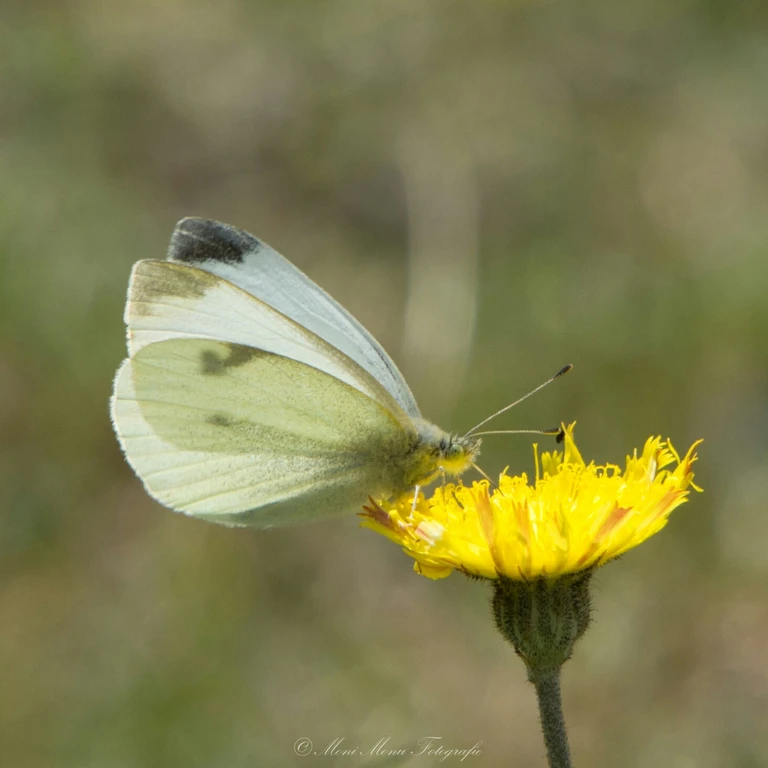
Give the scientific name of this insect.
Pieris rapae
